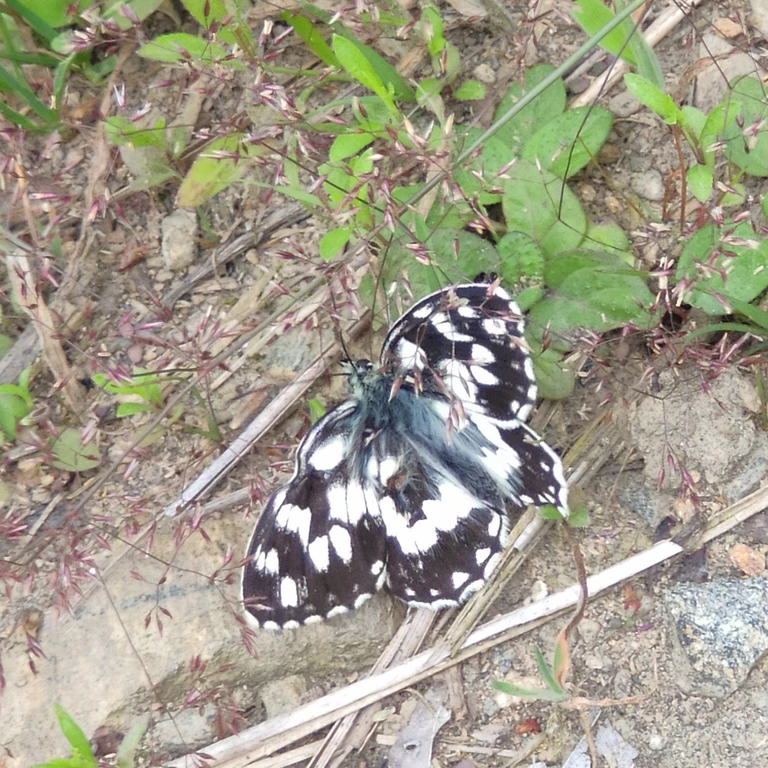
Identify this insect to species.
Melanargia galathea
